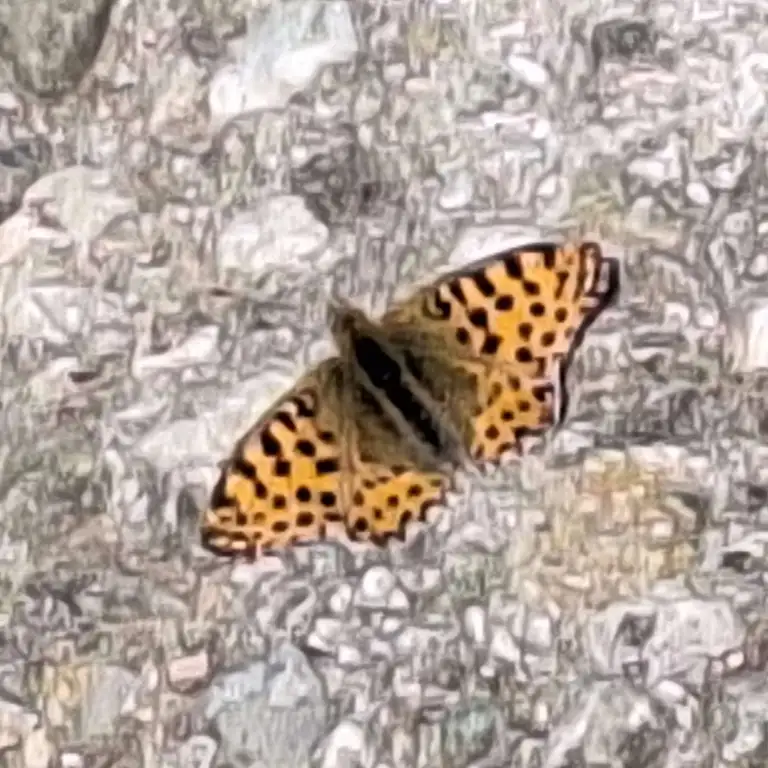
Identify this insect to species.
Issoria lathonia
